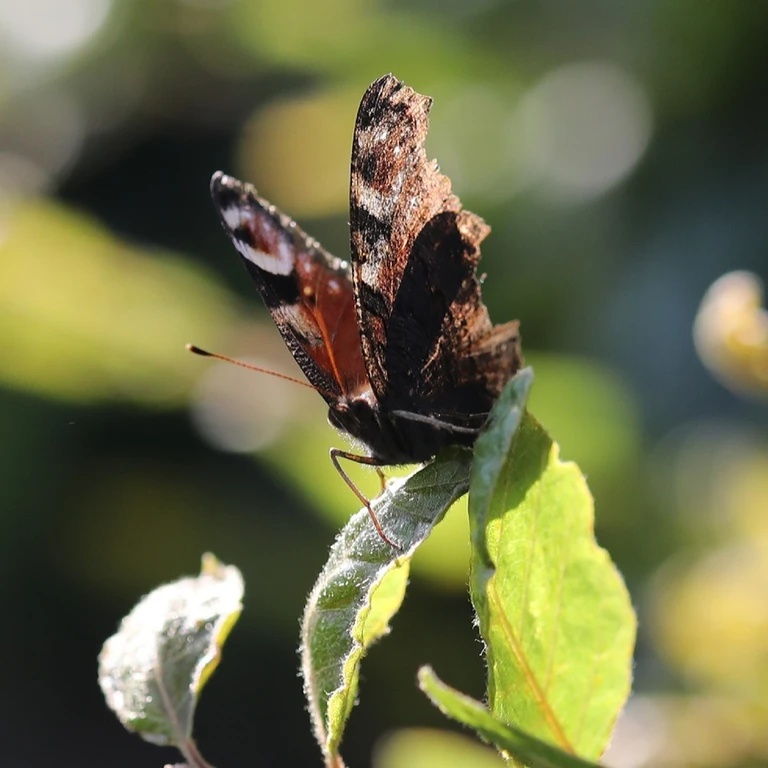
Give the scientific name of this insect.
Aglais io
